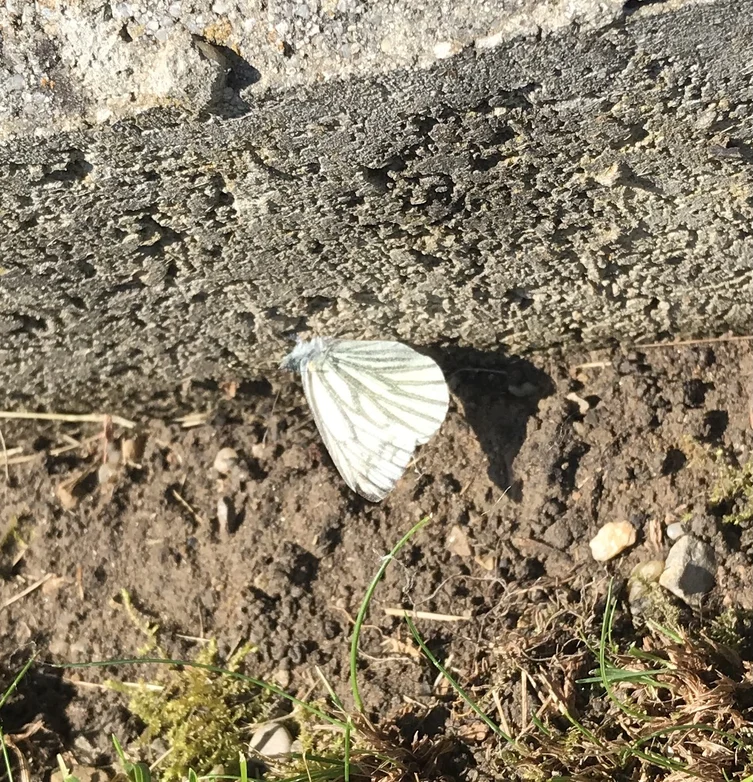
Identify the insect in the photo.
Pieris napi
